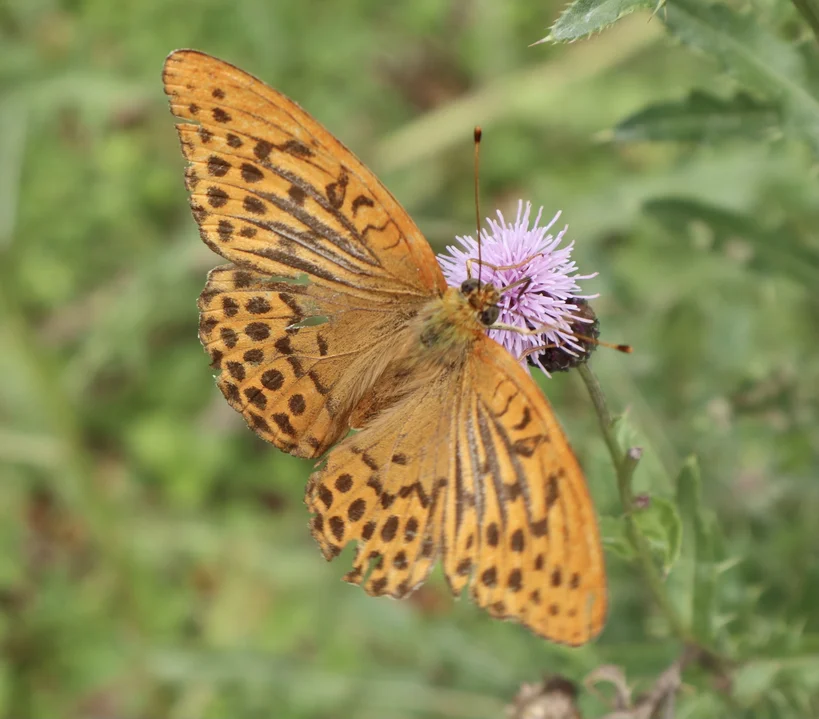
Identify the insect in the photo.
Argynnis paphia
